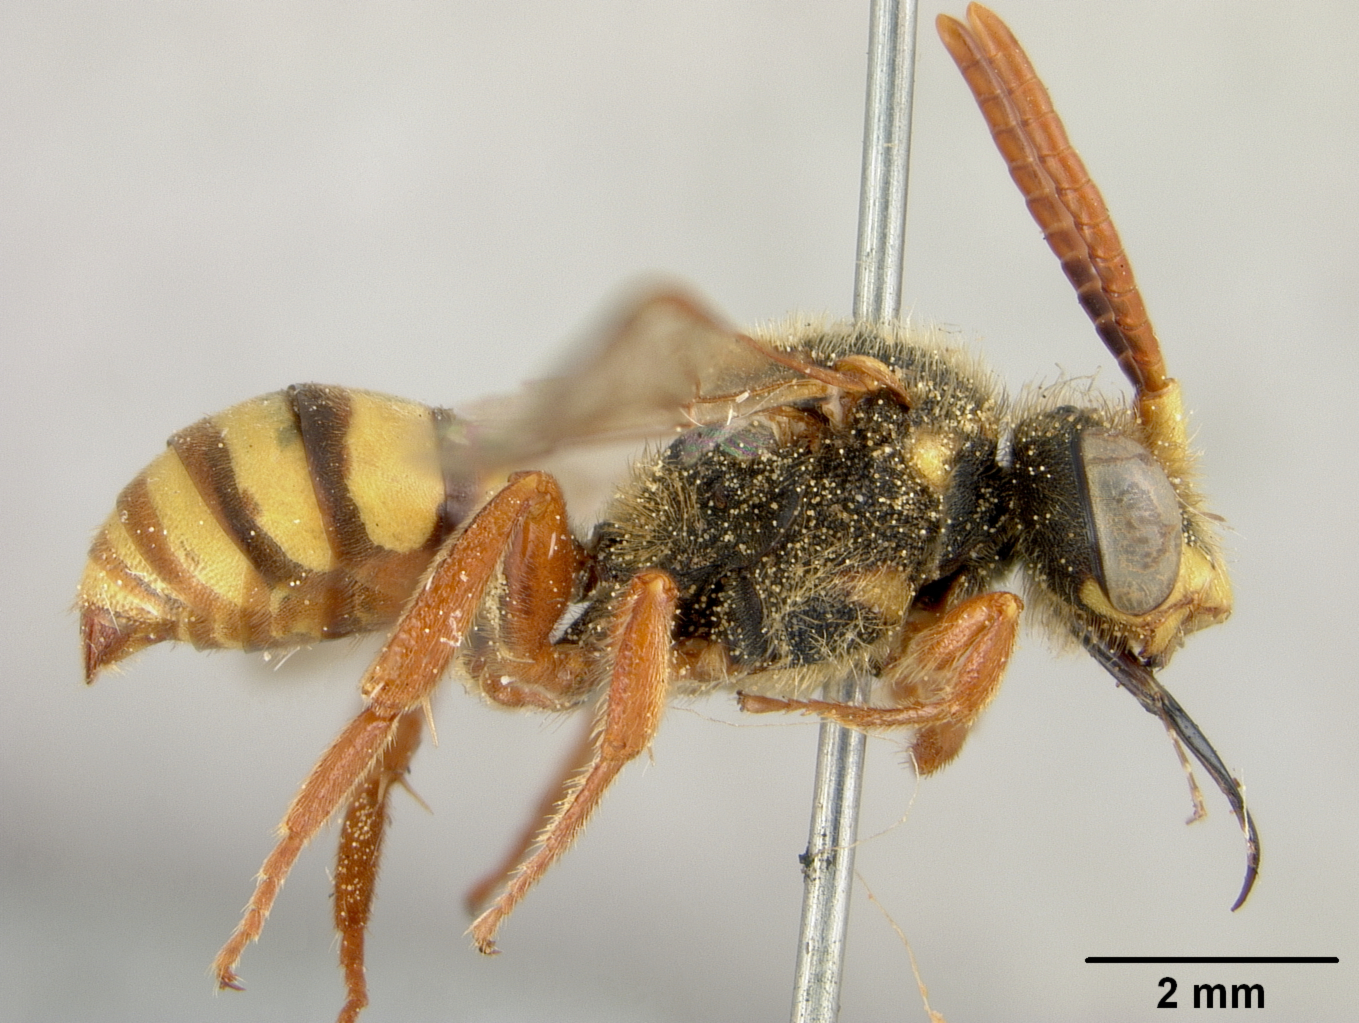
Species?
Nomada ednae
